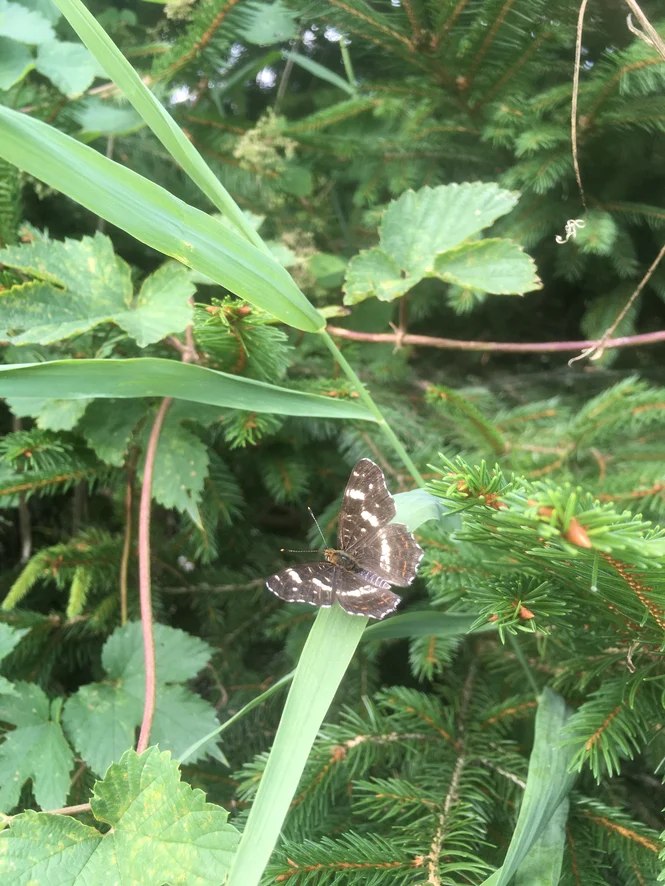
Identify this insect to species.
Araschnia levana
